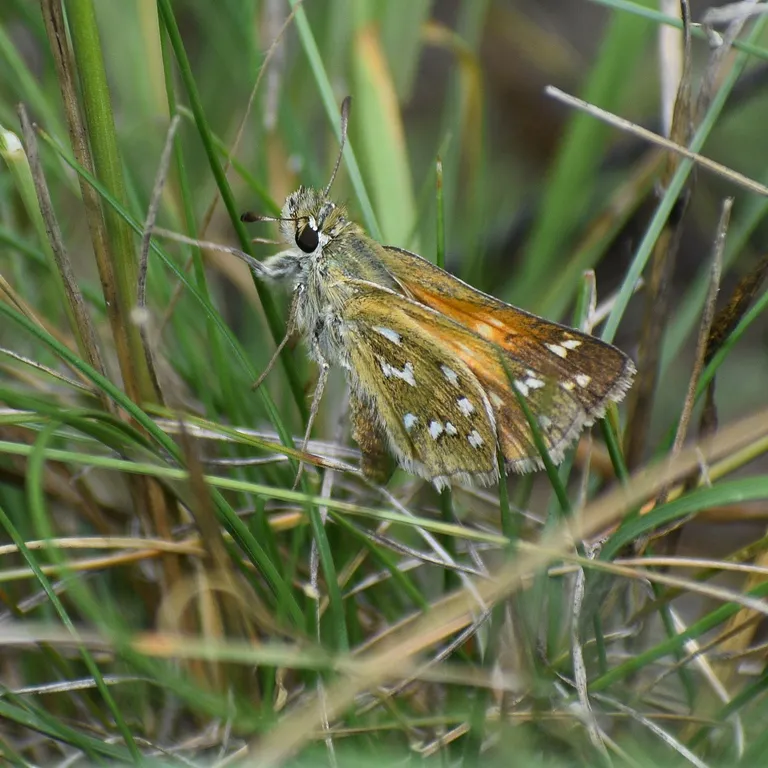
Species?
Hesperia comma
